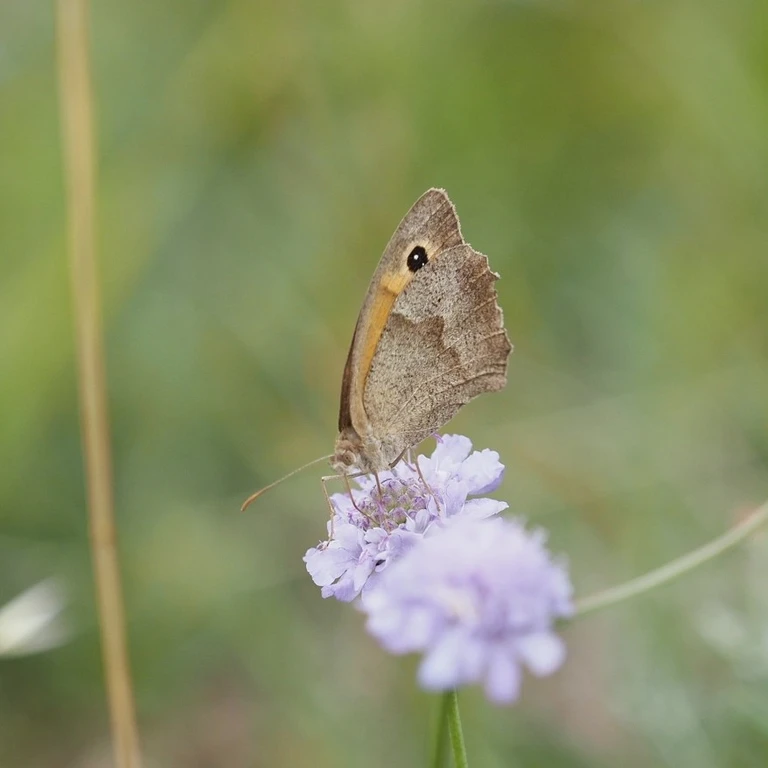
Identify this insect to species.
Maniola jurtina
